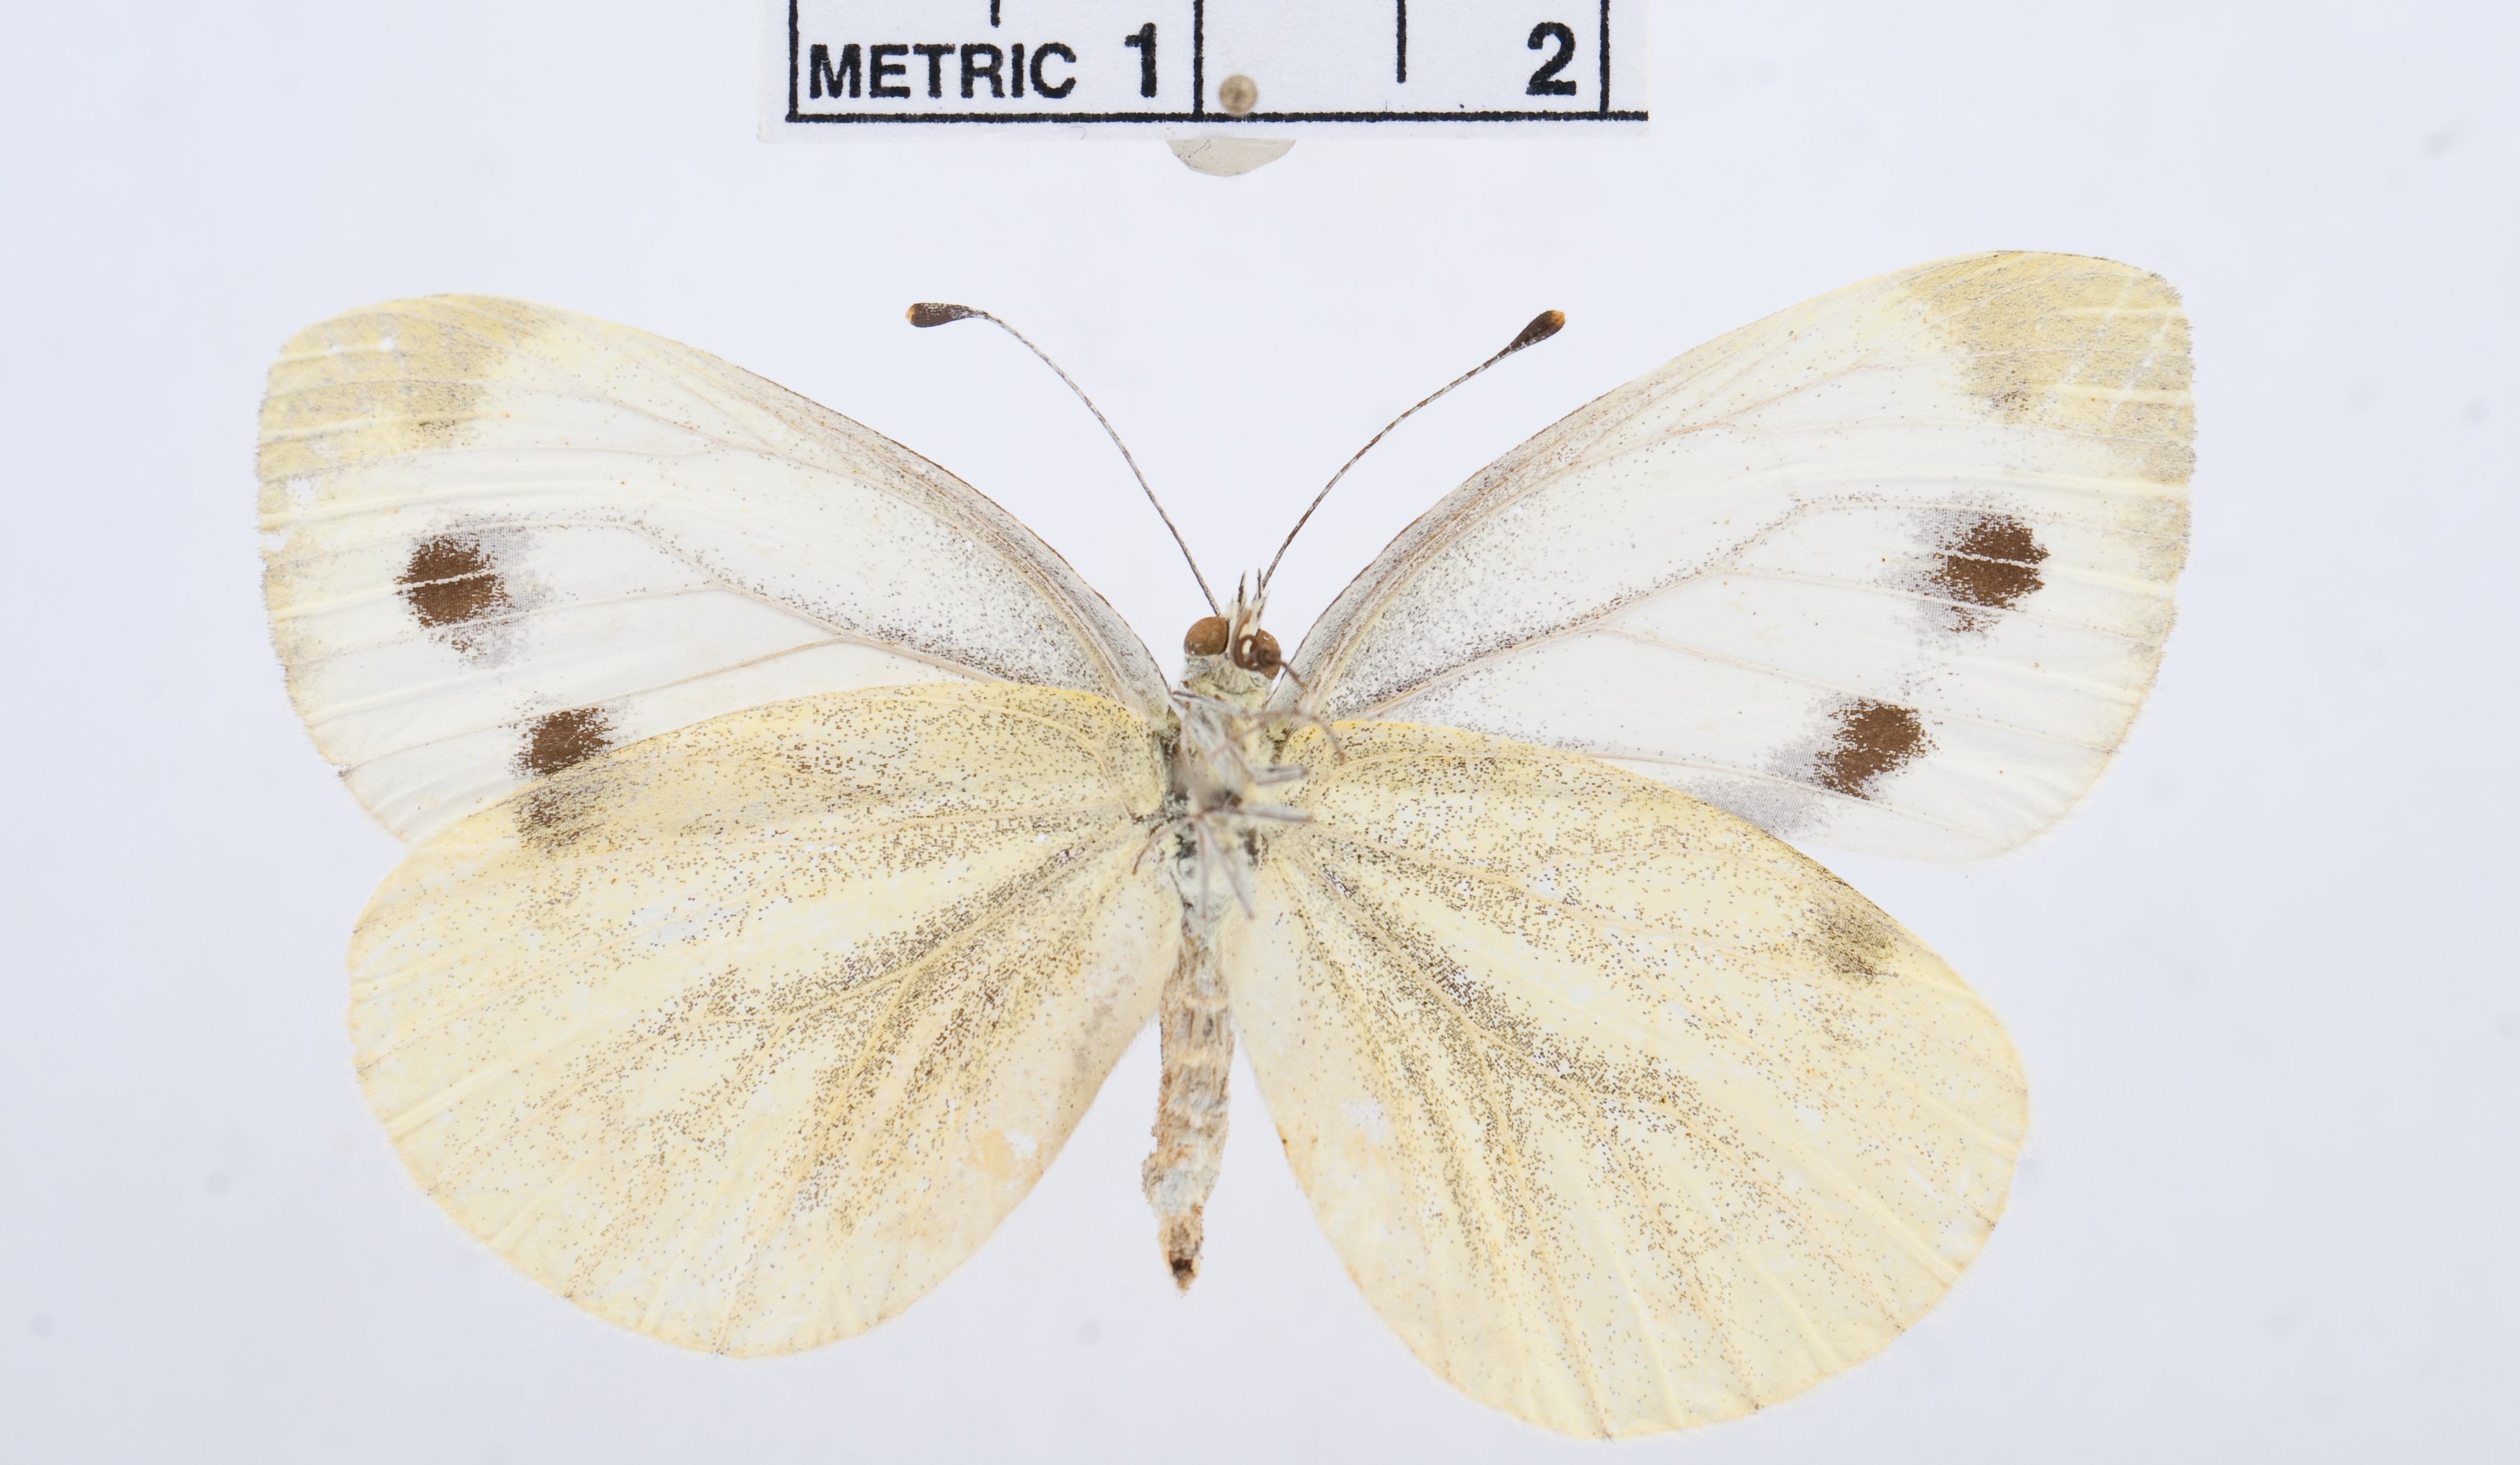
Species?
Pieris balcana
